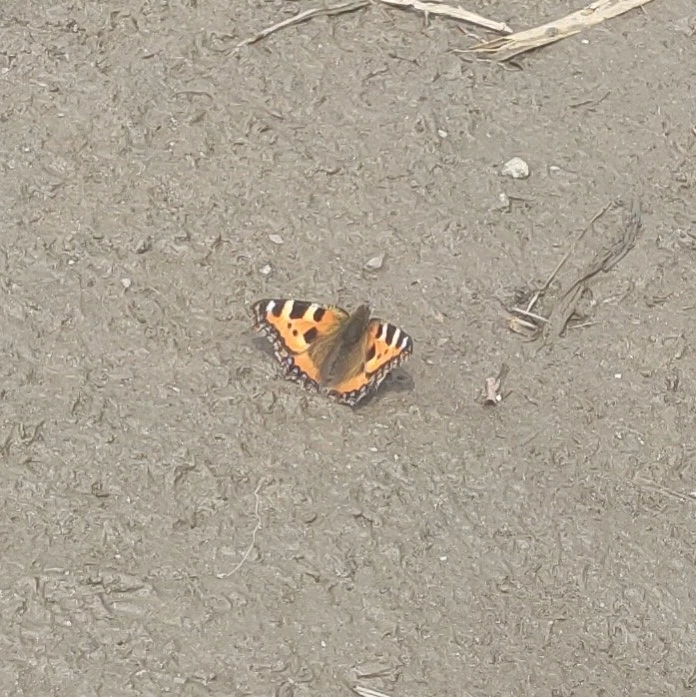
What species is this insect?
Aglais urticae
